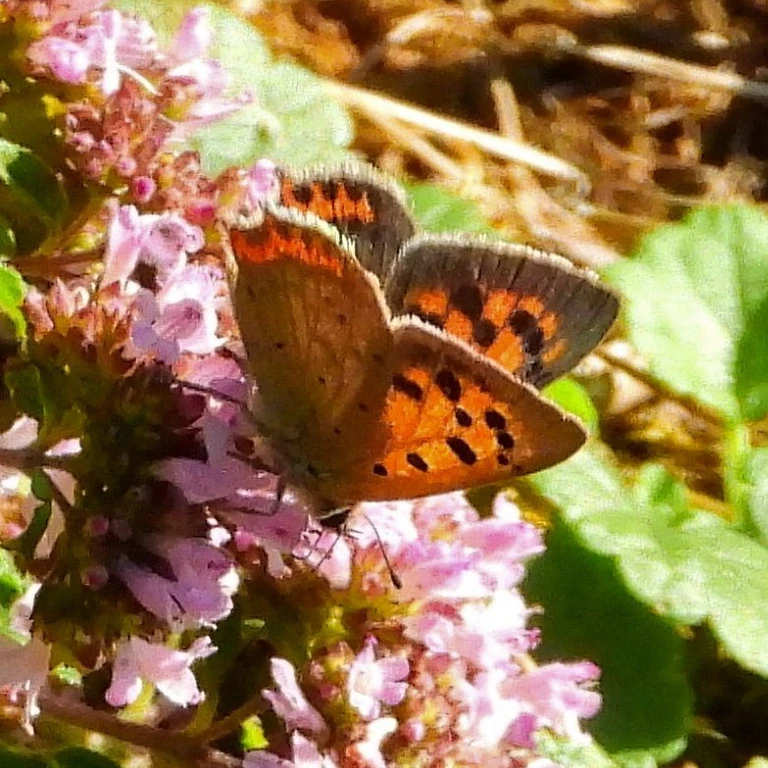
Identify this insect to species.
Lycaena phlaeas
